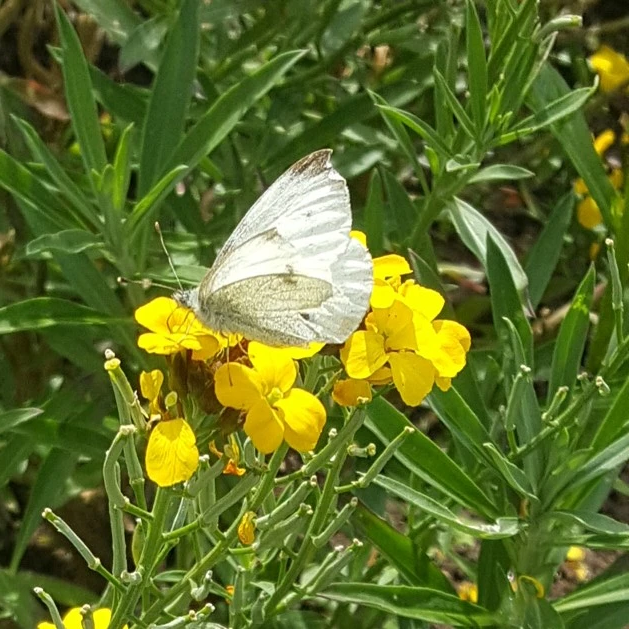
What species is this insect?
Pieris rapae
